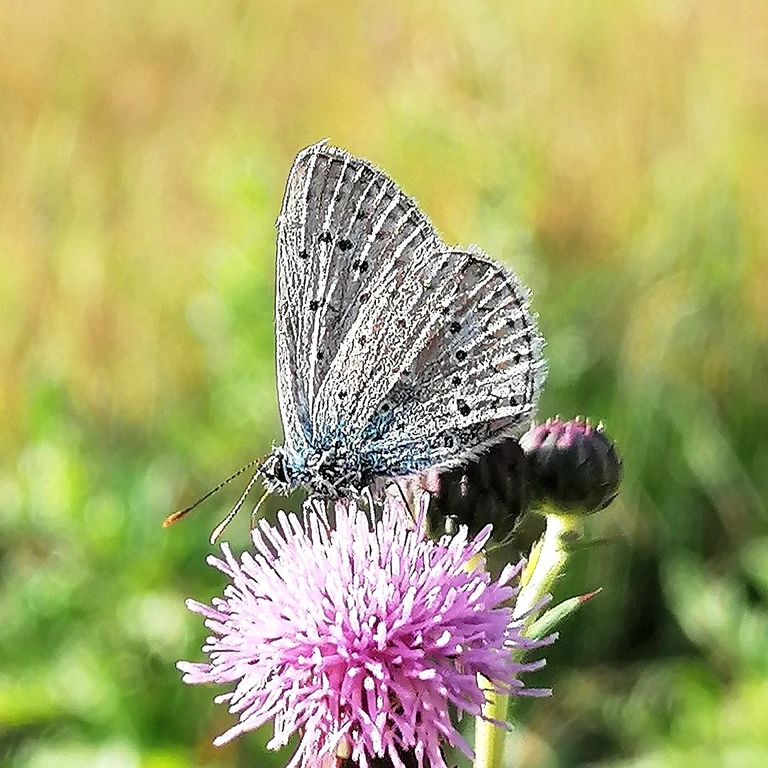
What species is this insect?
Polyommatus icarus
